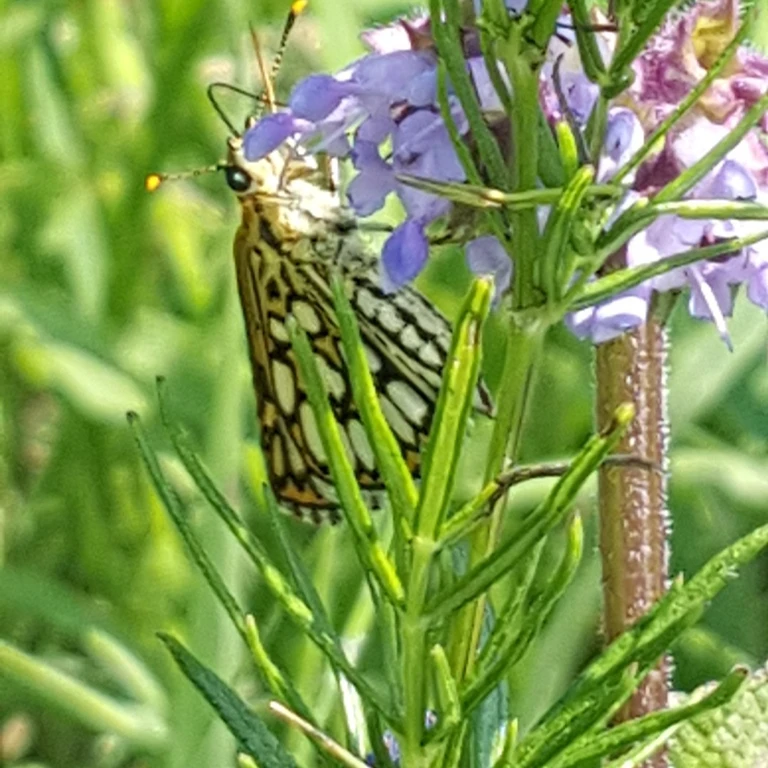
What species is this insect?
Heteropterus morpheus
